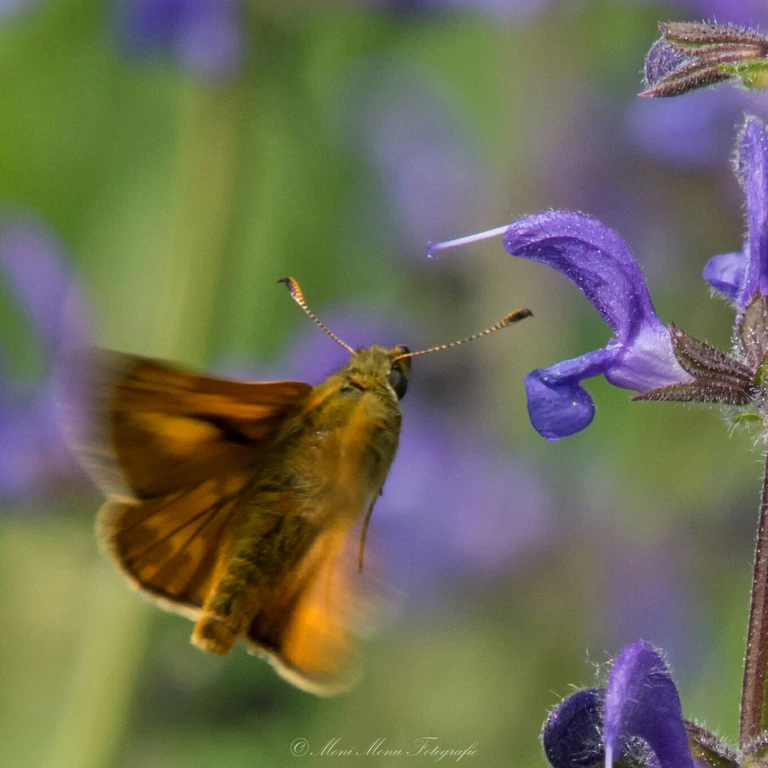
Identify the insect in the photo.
Ochlodes sylvanus (also Ochlodes venata)
